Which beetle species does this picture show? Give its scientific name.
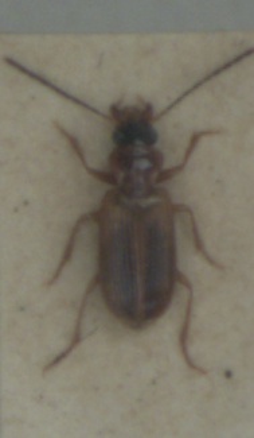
Anthracus consputus
